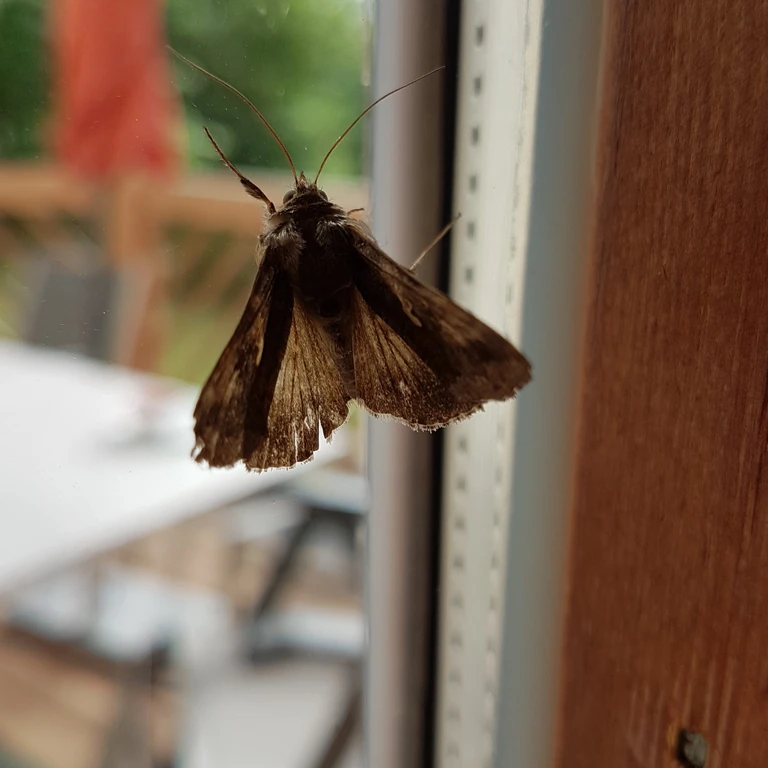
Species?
Autographa gamma
